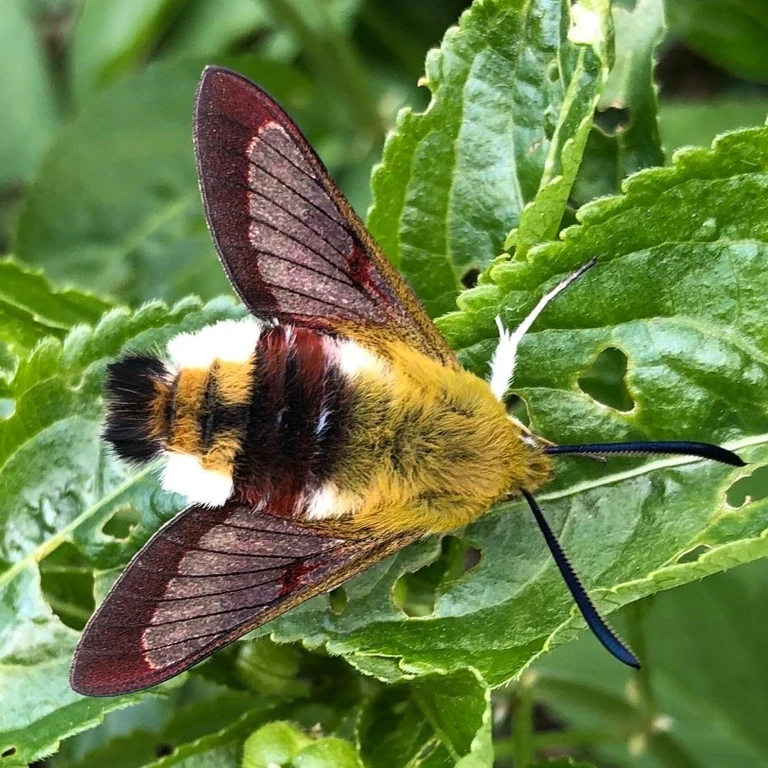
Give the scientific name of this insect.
Hemaris fuciformis
